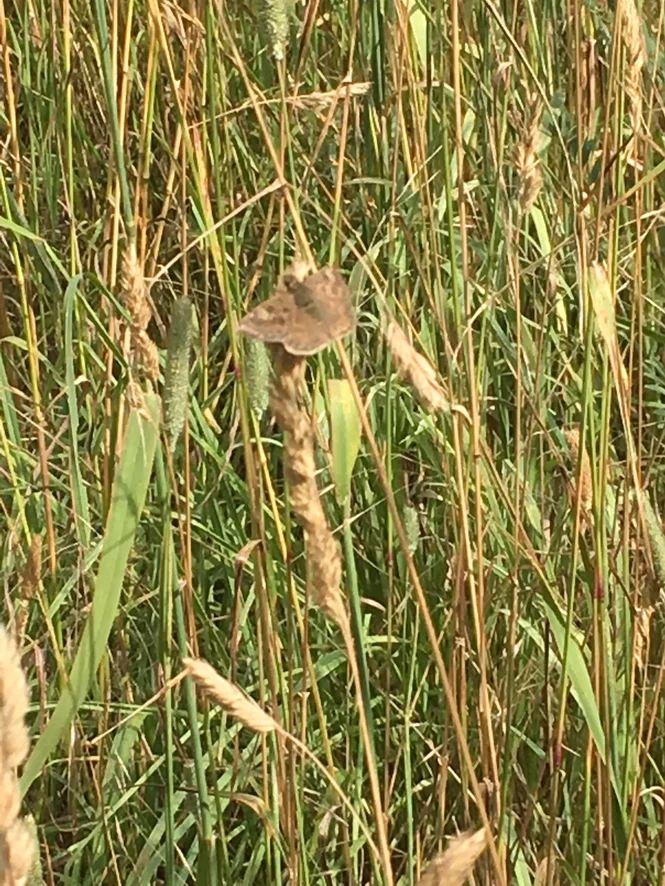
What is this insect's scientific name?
Erynnis tages
